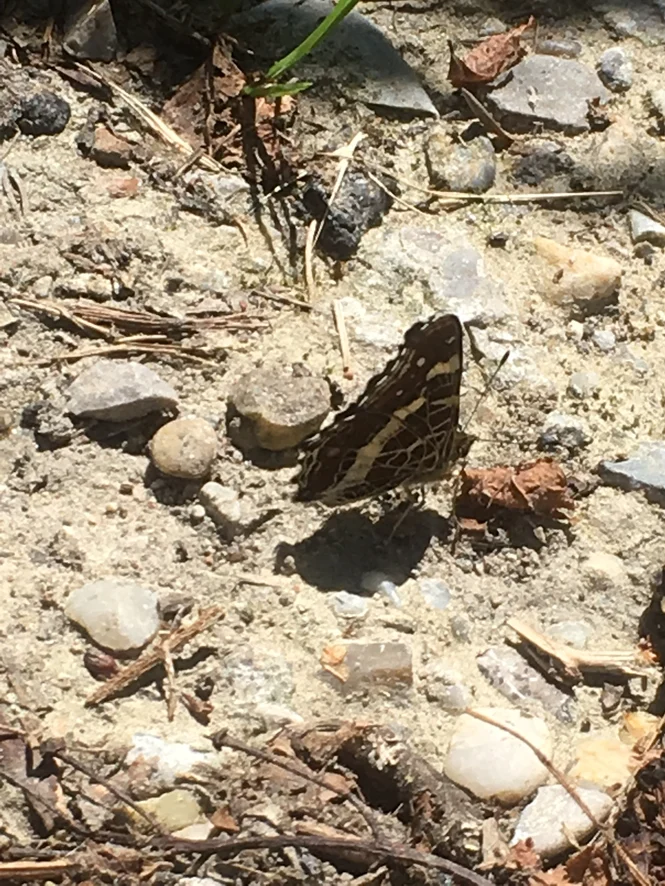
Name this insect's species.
Araschnia levana
